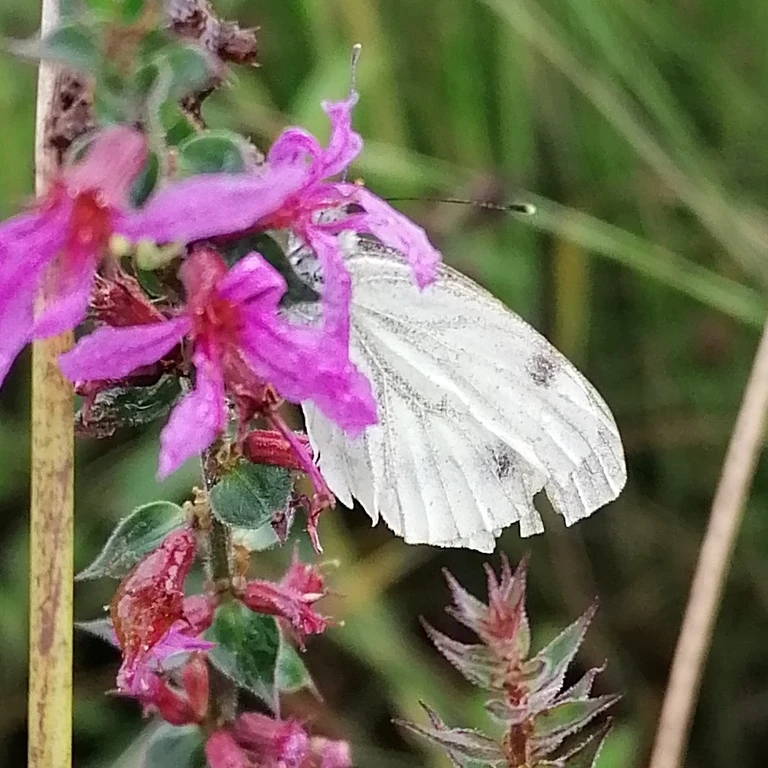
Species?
Pieris napi
